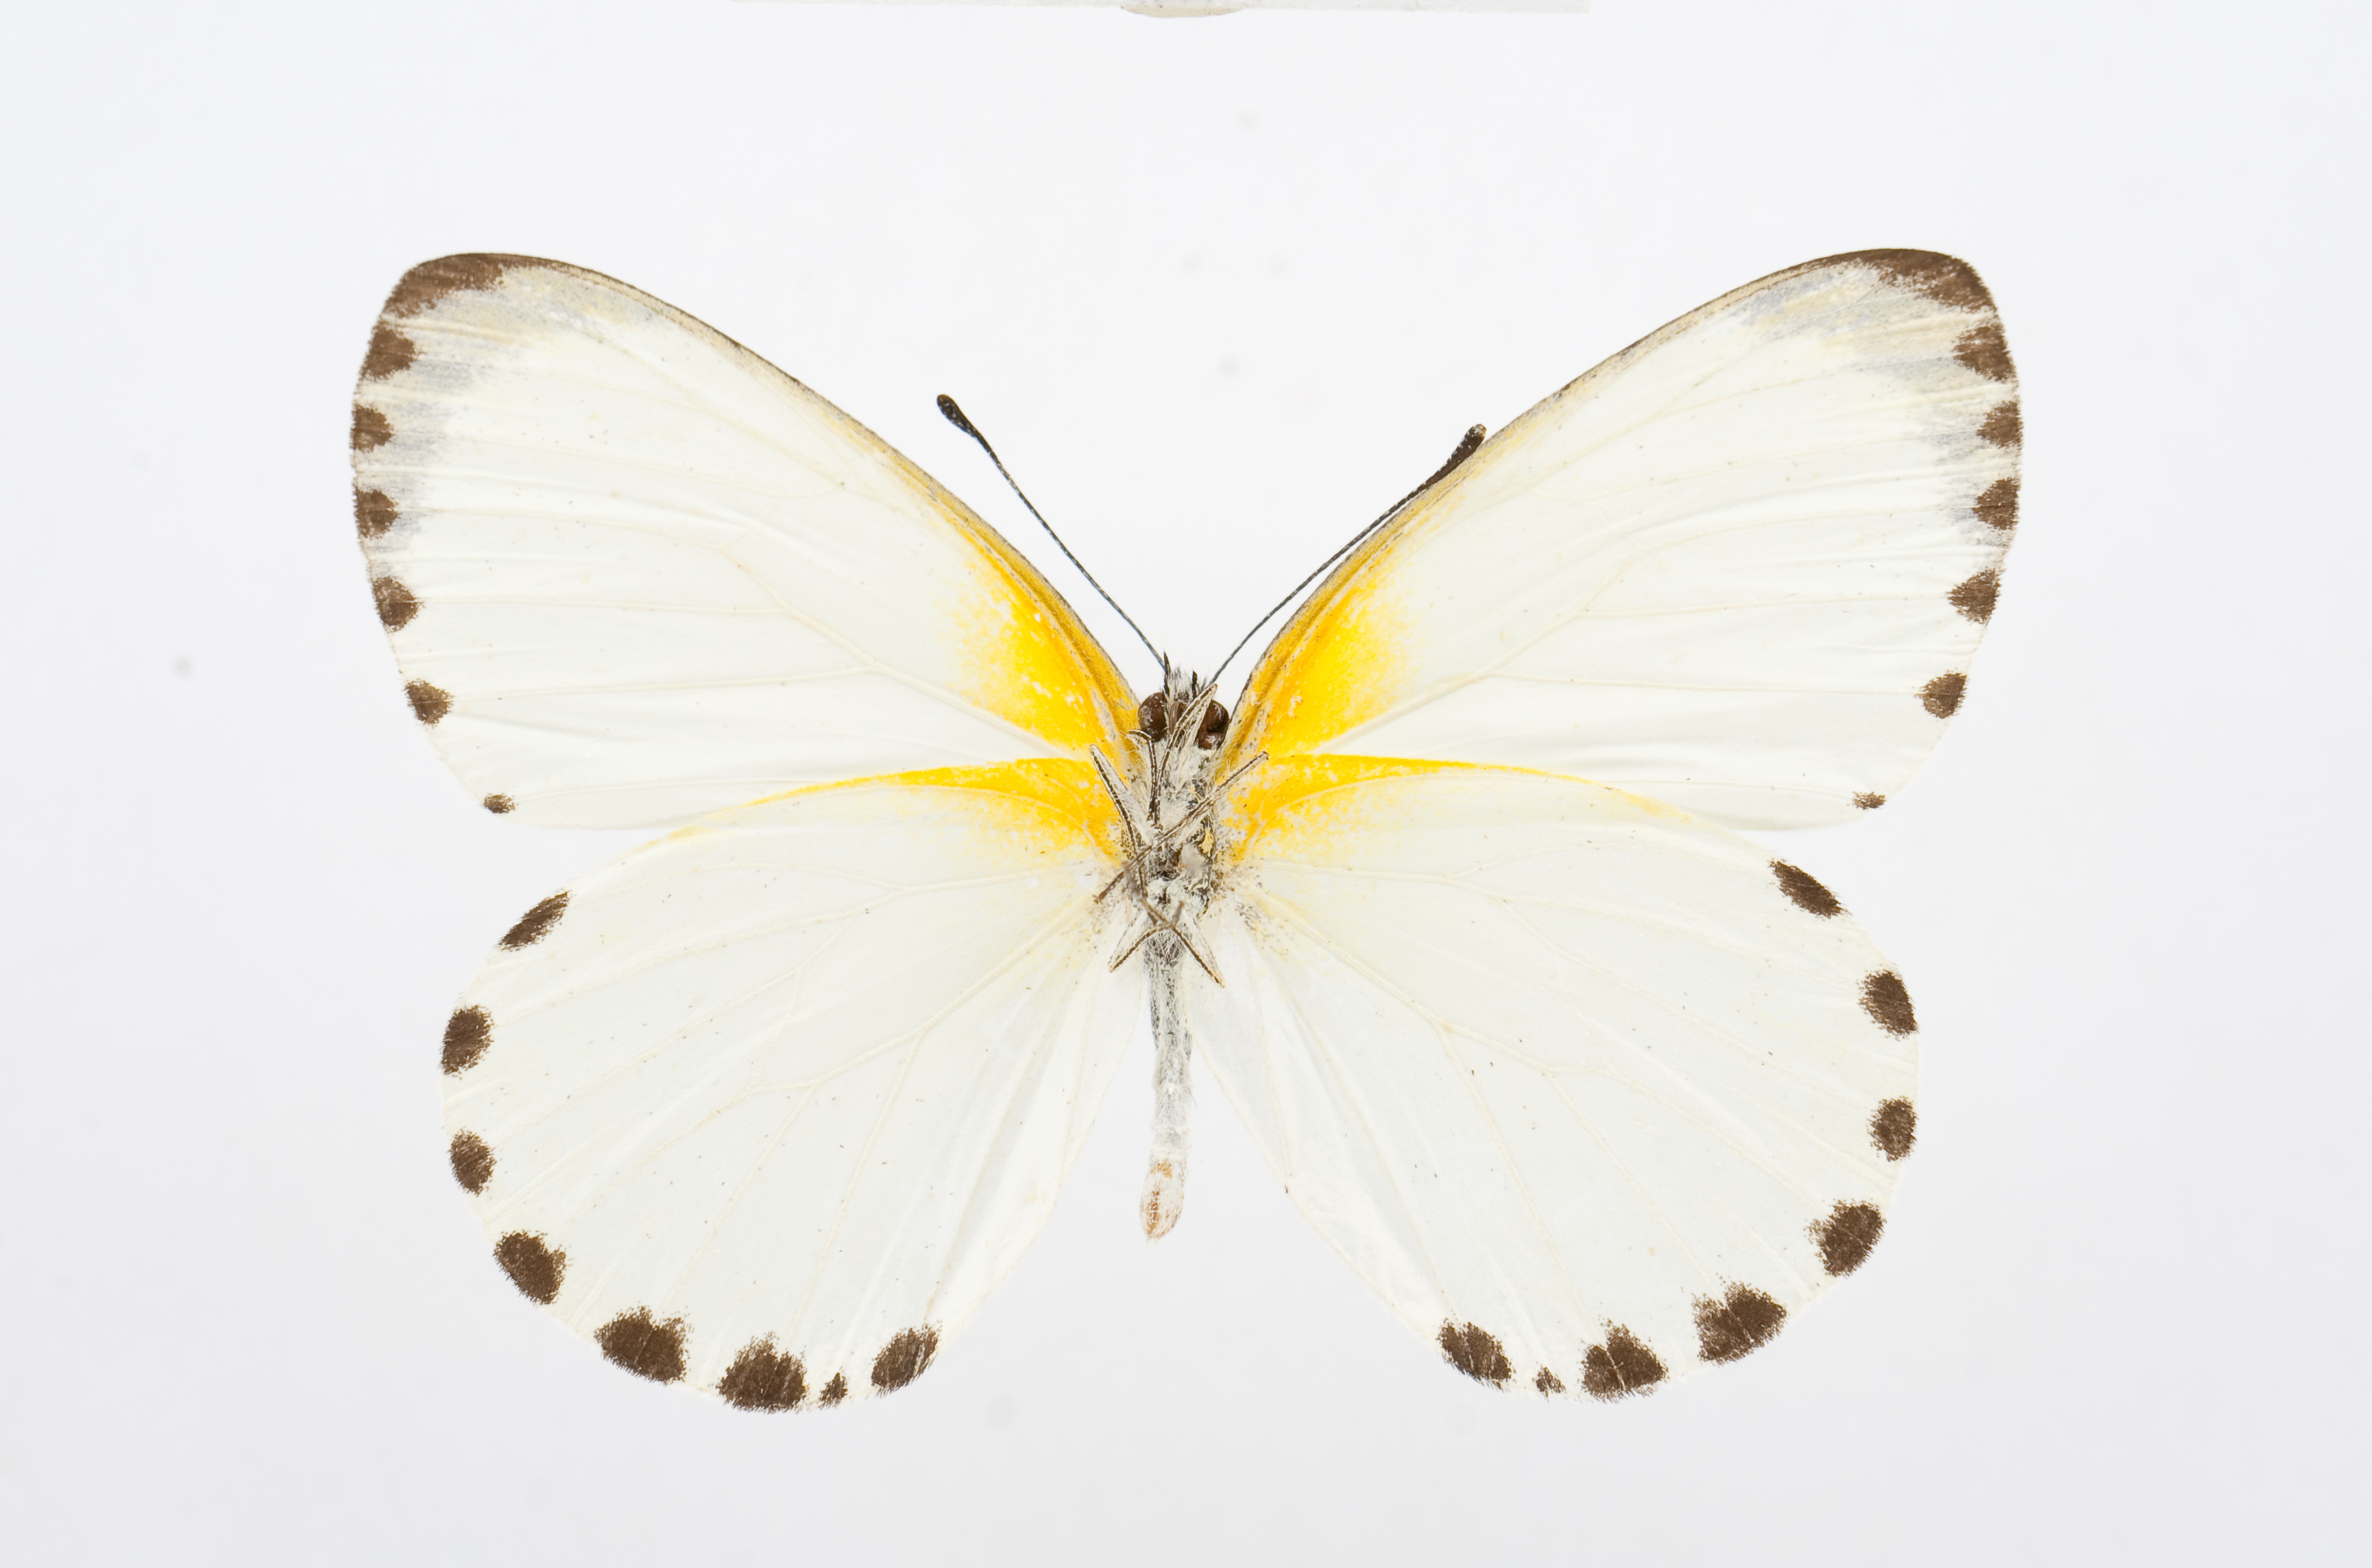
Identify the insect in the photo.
Dixeia dixeyi
